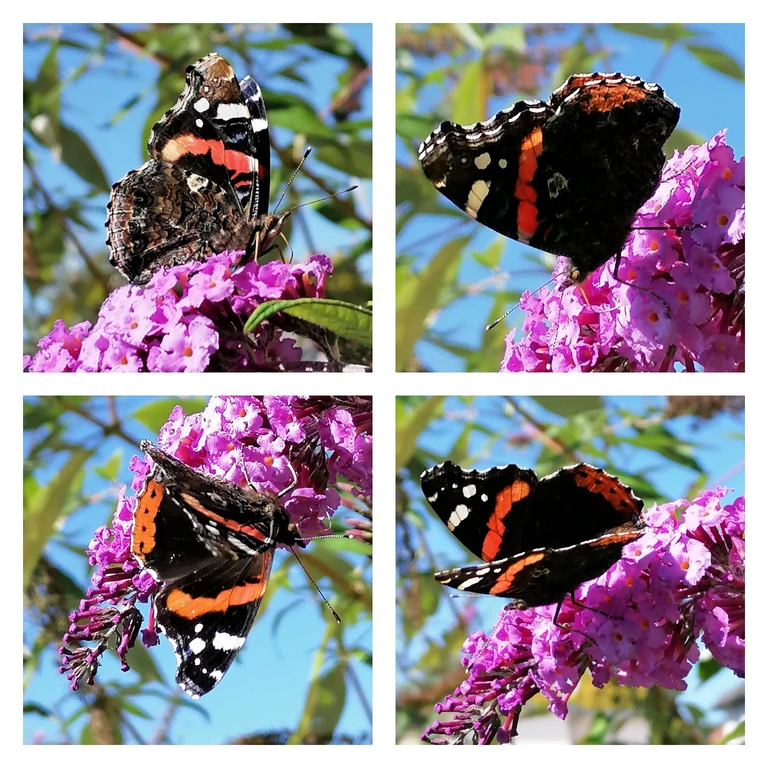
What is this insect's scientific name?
Vanessa atalanta
